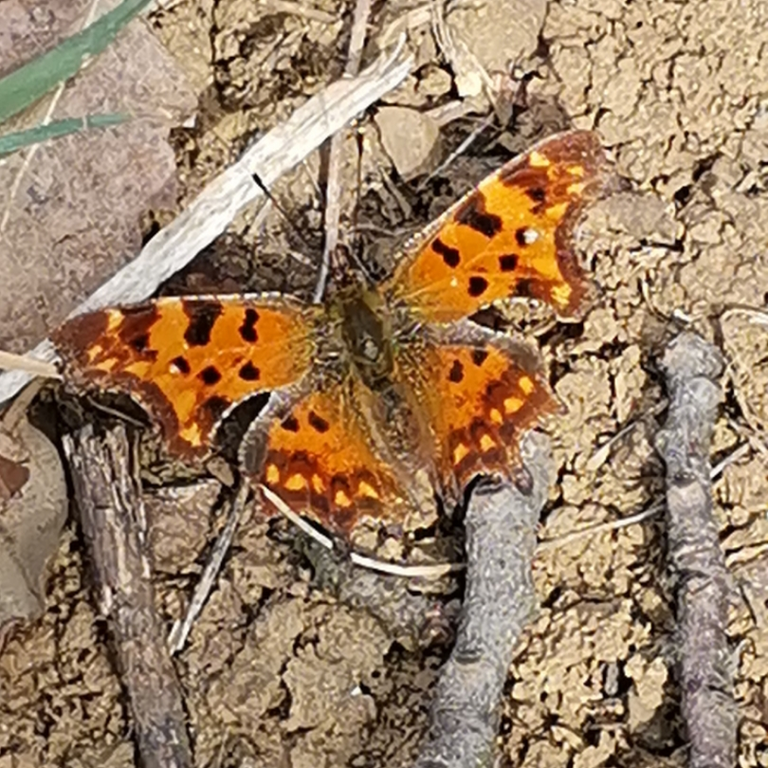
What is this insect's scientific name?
Polygonia c-album
